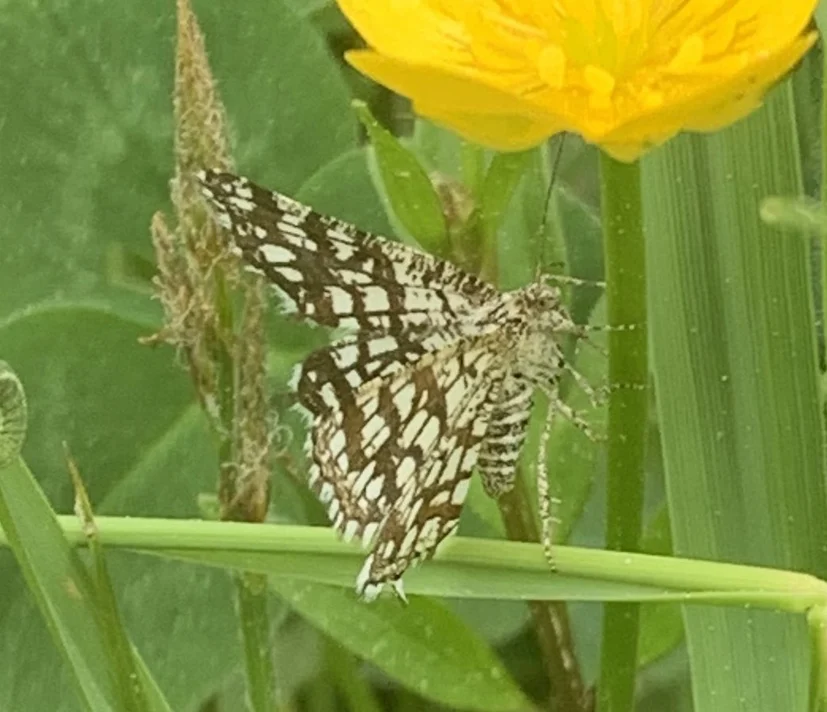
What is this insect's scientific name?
Chiasmia clathrata
